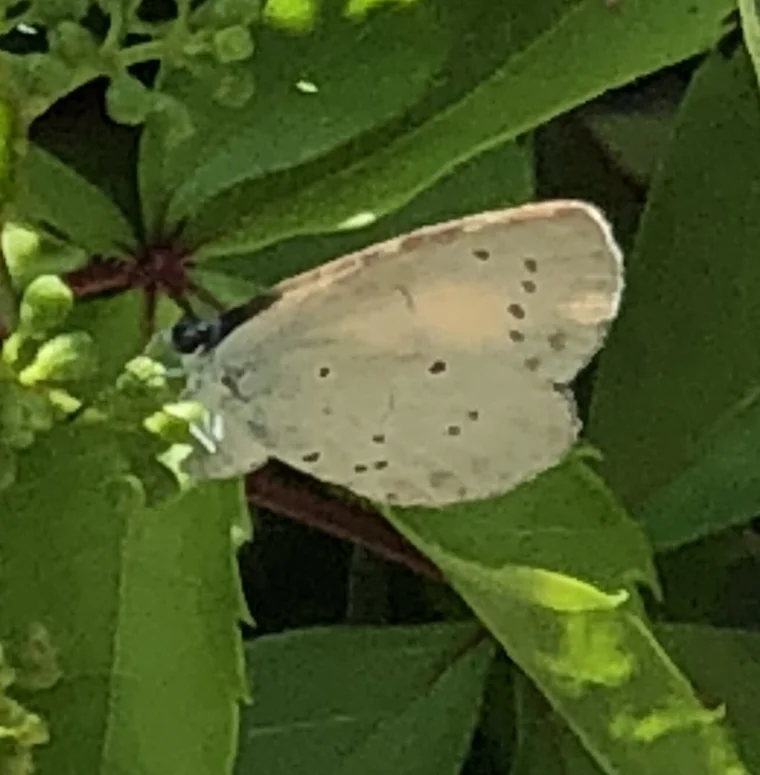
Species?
Celastrina argiolus
